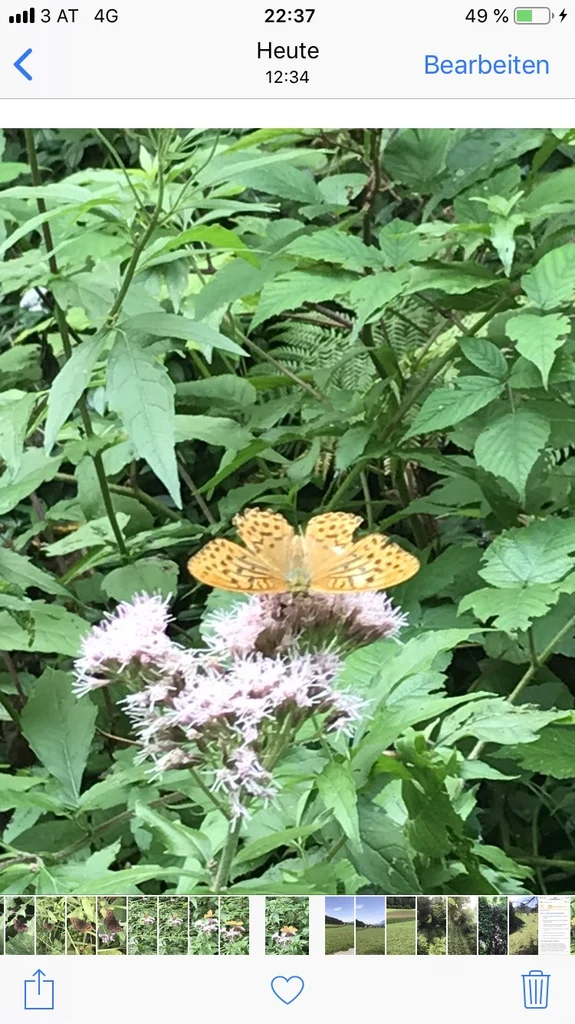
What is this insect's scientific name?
Argynnis paphia
